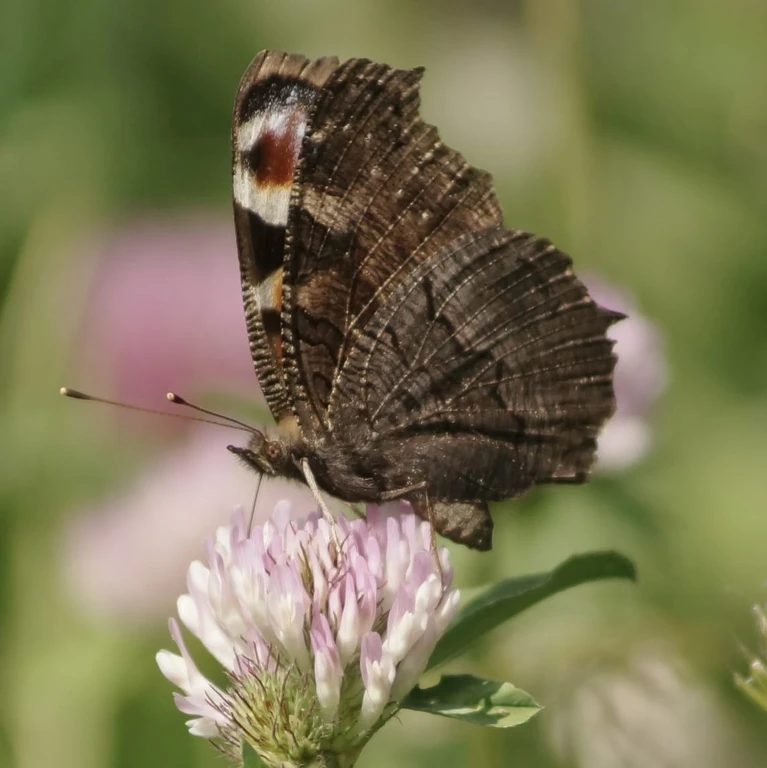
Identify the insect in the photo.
Aglais io
